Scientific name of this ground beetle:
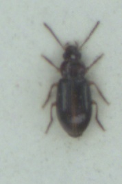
Bradycellus ruficollis
